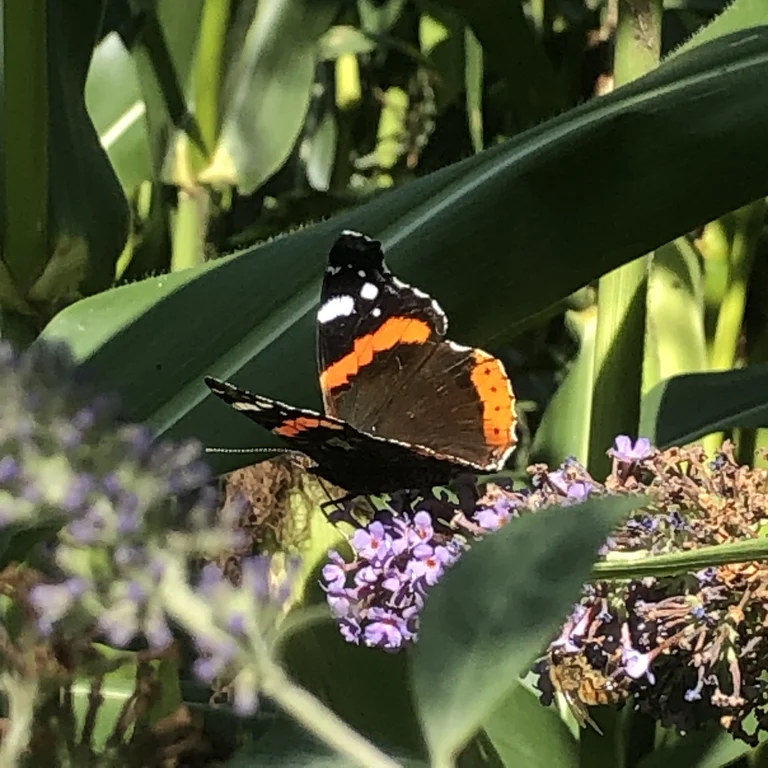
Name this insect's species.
Vanessa atalanta
